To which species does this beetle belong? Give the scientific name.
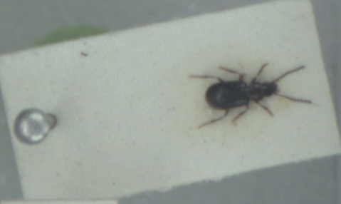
Acupalpus exiguus
